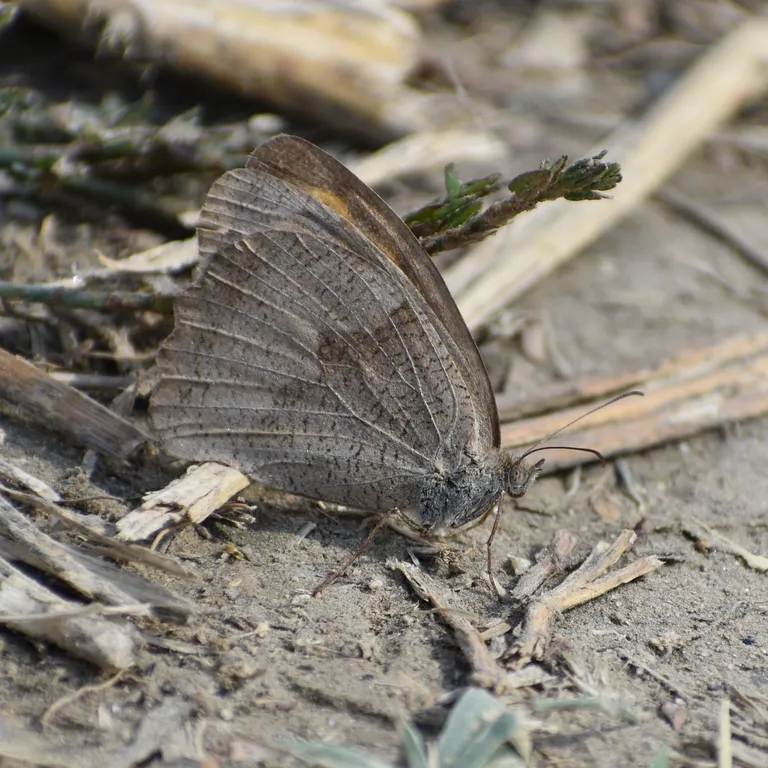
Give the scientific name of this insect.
Maniola jurtina
